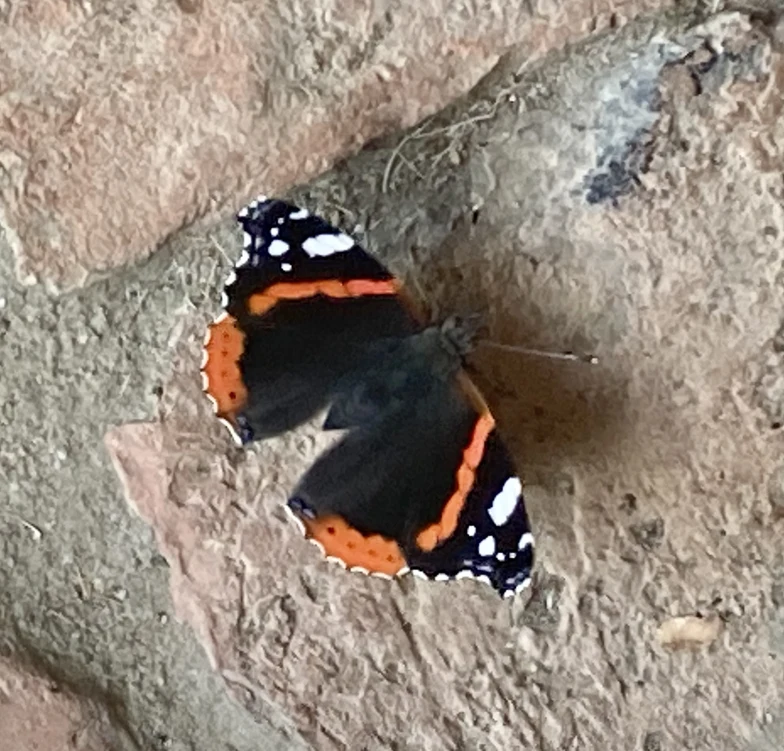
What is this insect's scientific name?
Vanessa atalanta
